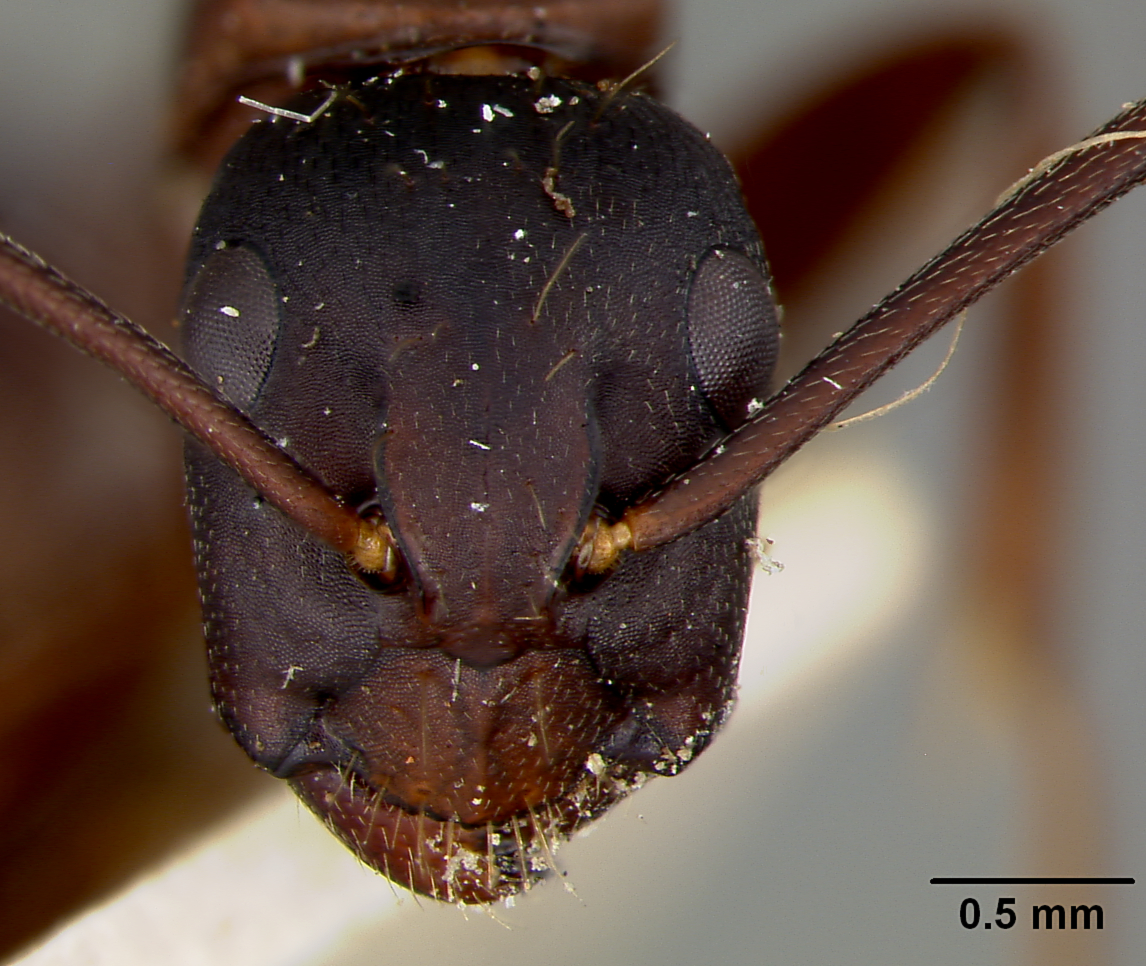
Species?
Camponotus maculatus
